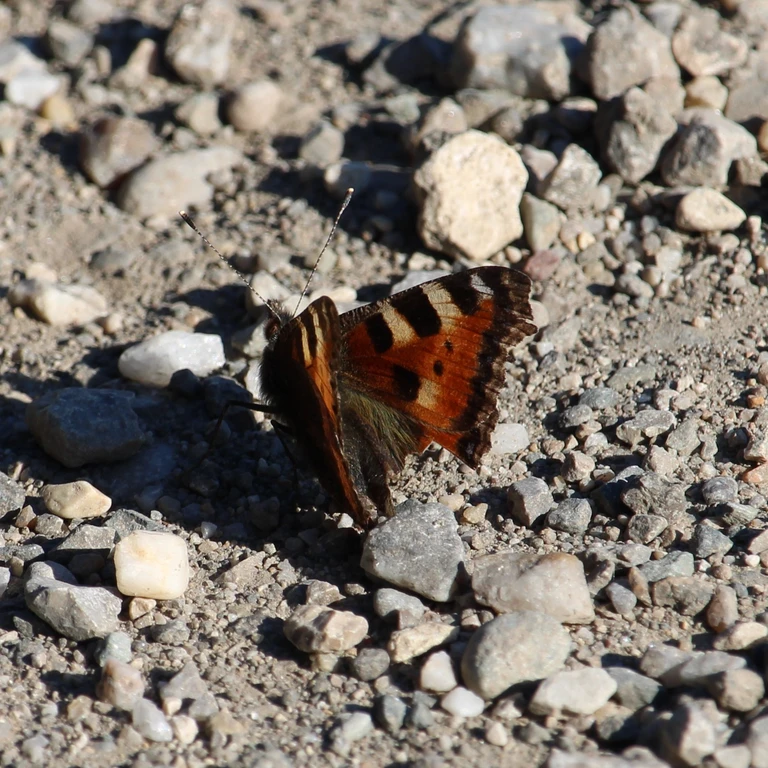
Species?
Aglais urticae
